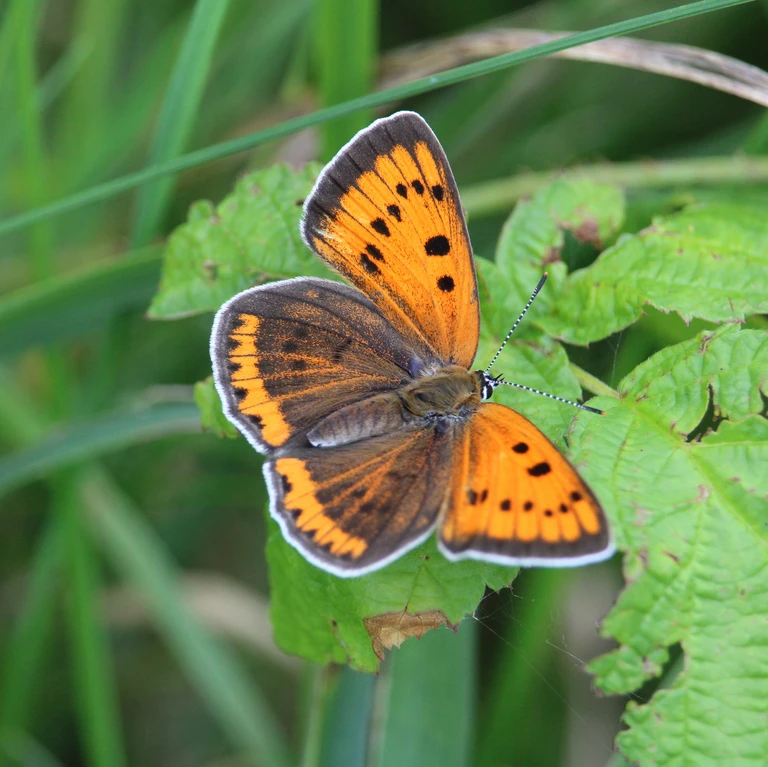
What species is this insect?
Lycaena dispar
